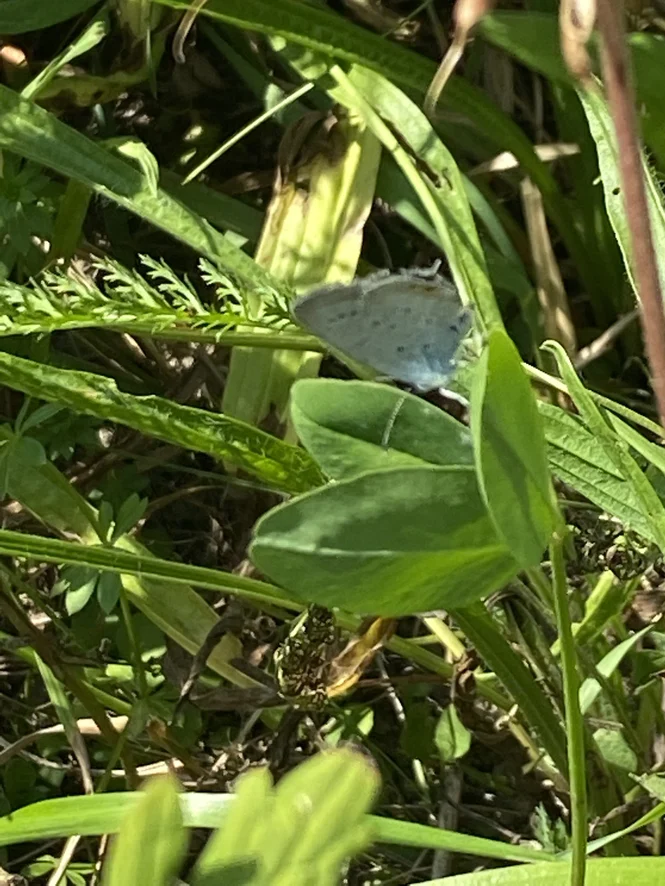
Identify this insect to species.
Cupido argiades (also Elkalyce argiades)
